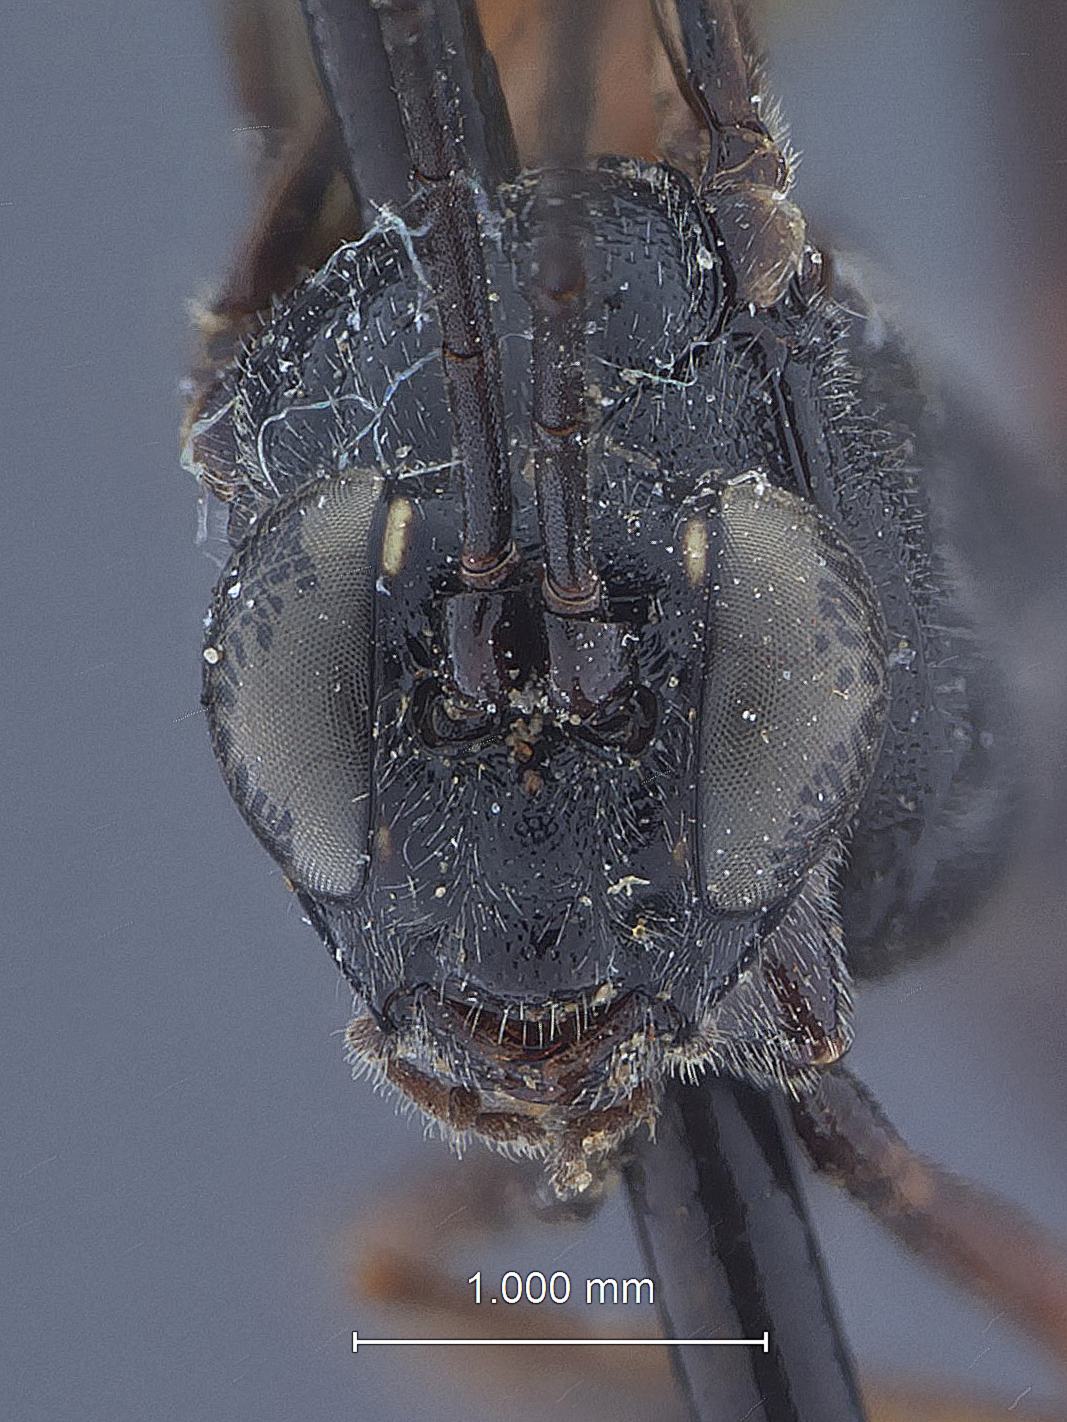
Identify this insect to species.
Mesostenus liogaster
